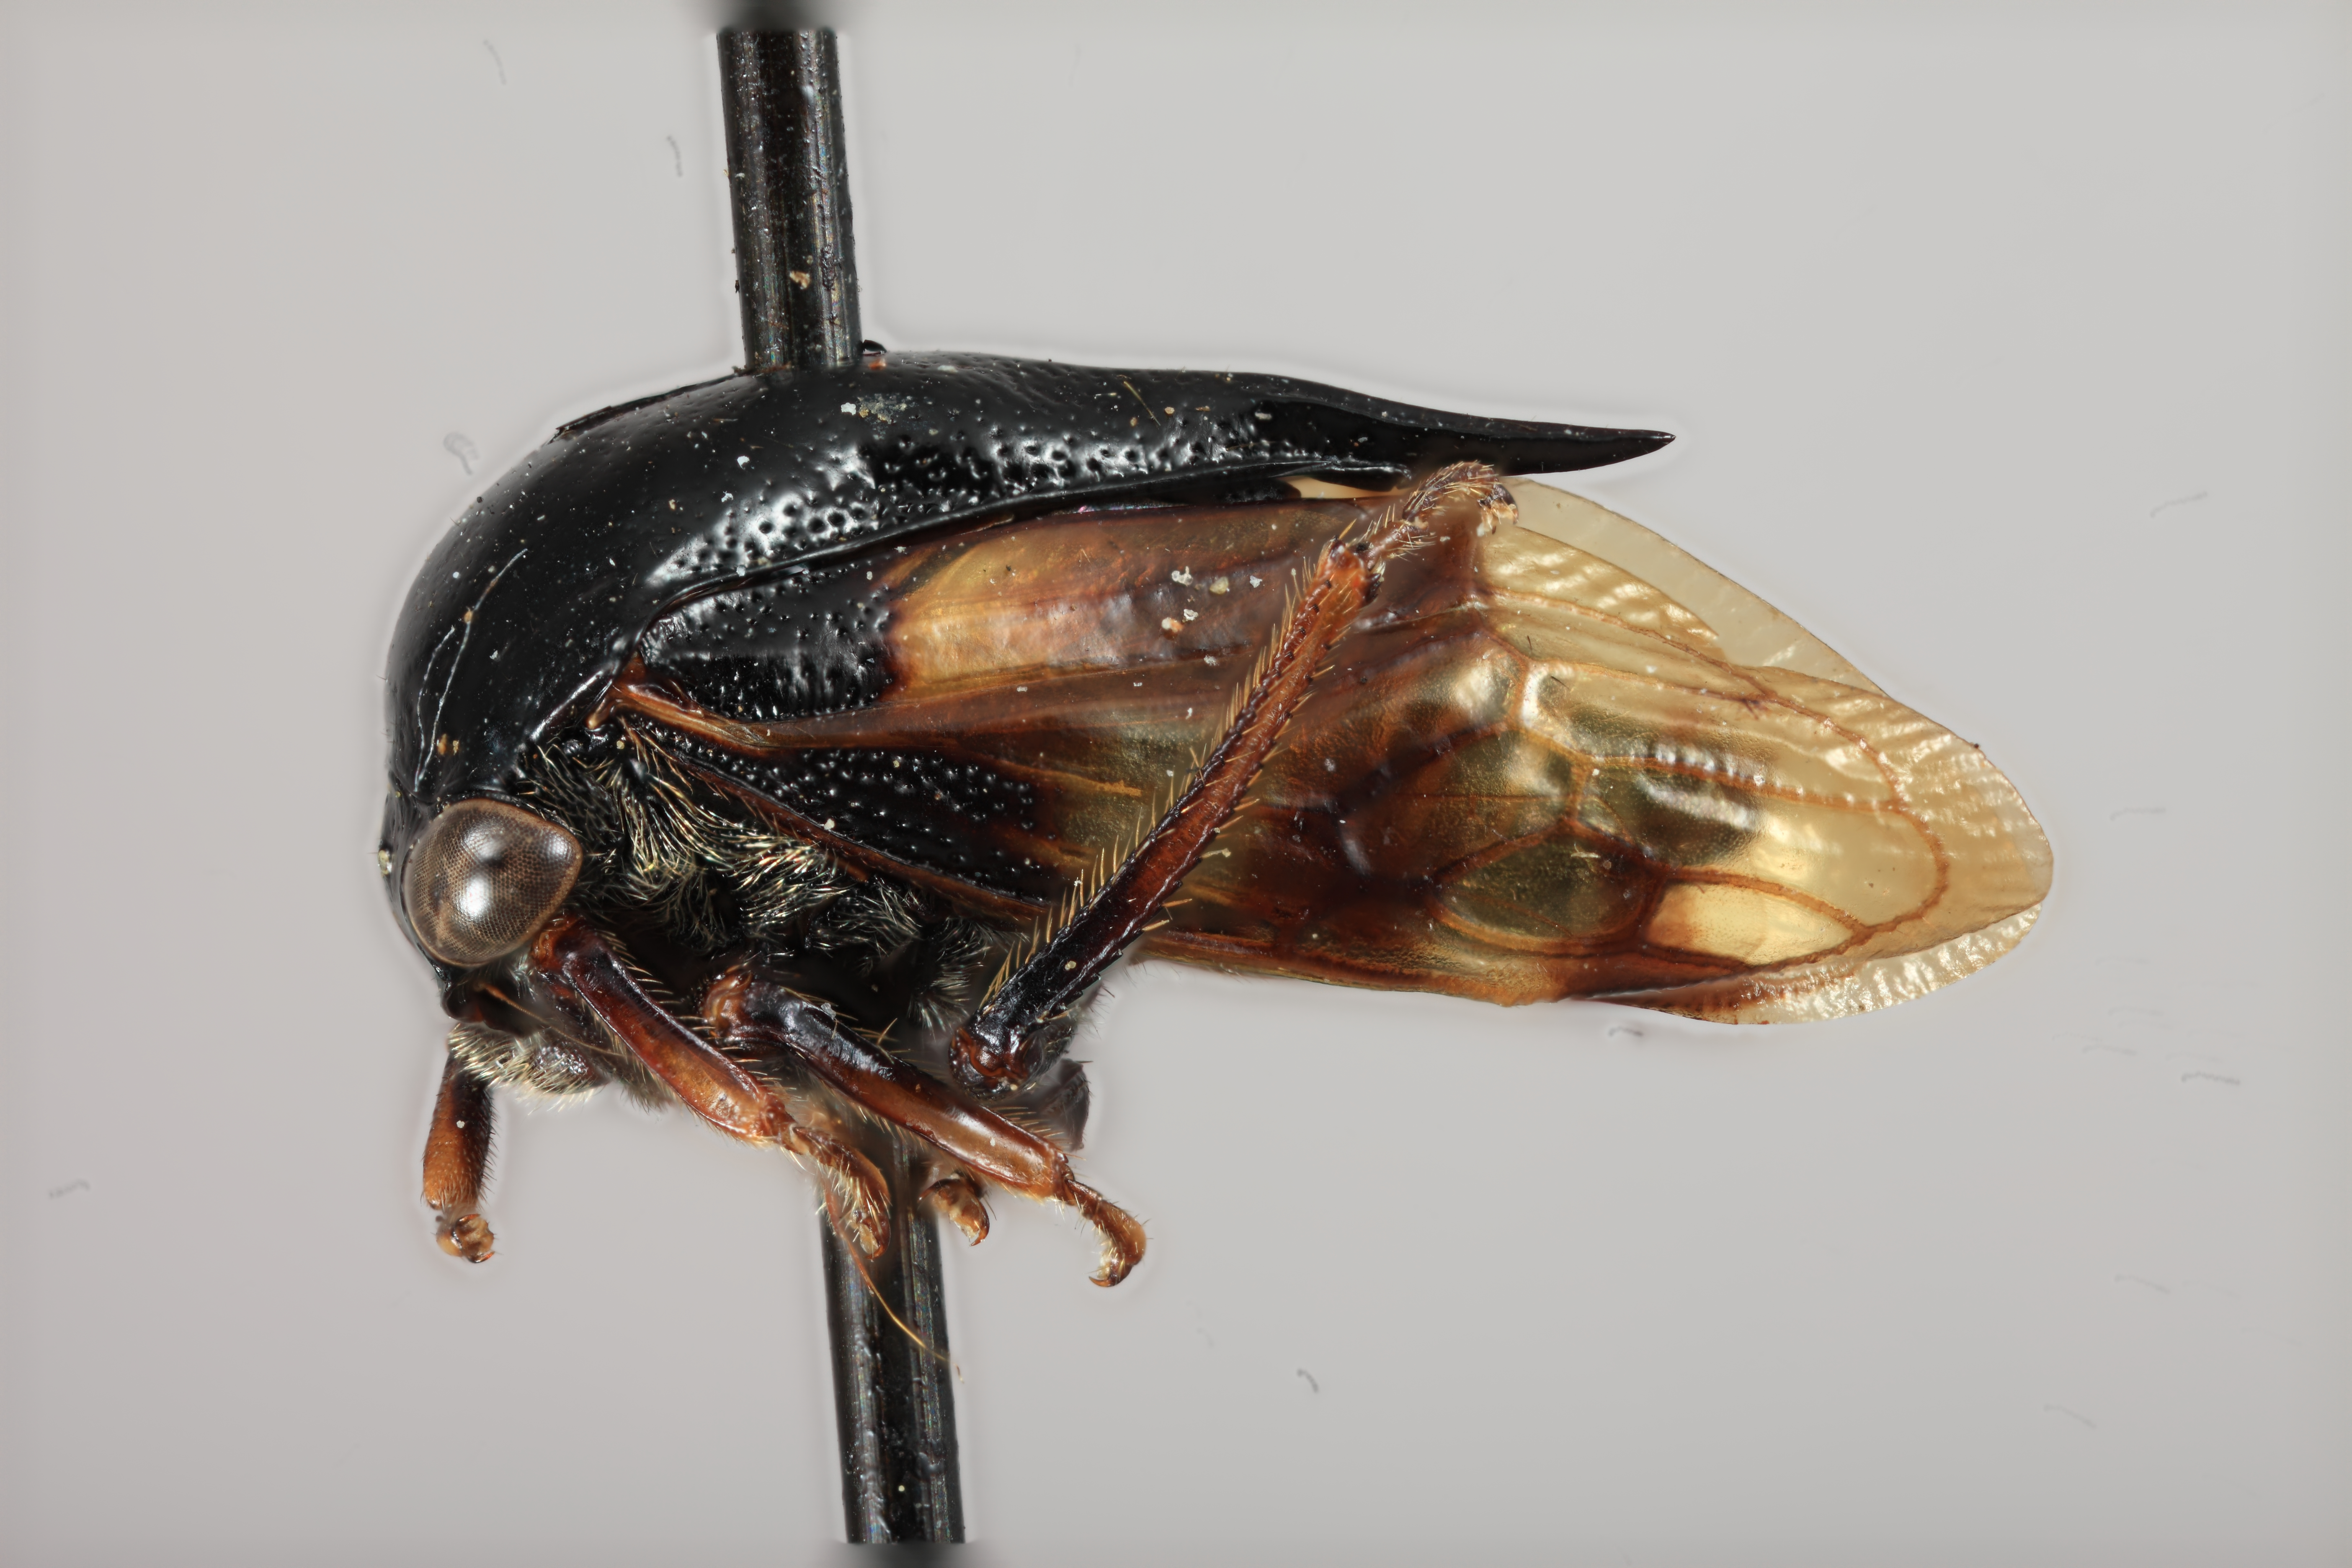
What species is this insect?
Cryptaspidia lustra
